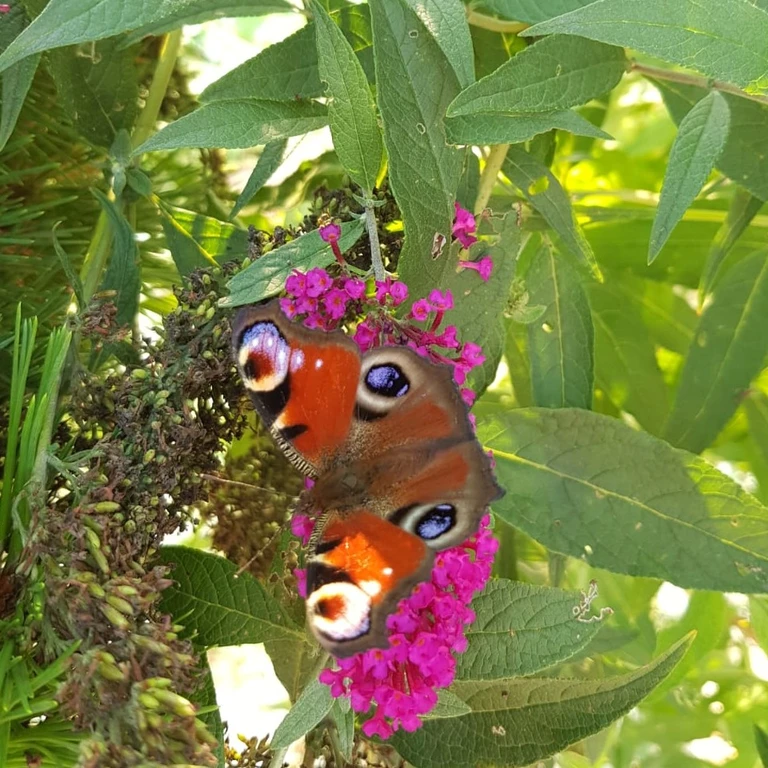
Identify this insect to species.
Aglais io
